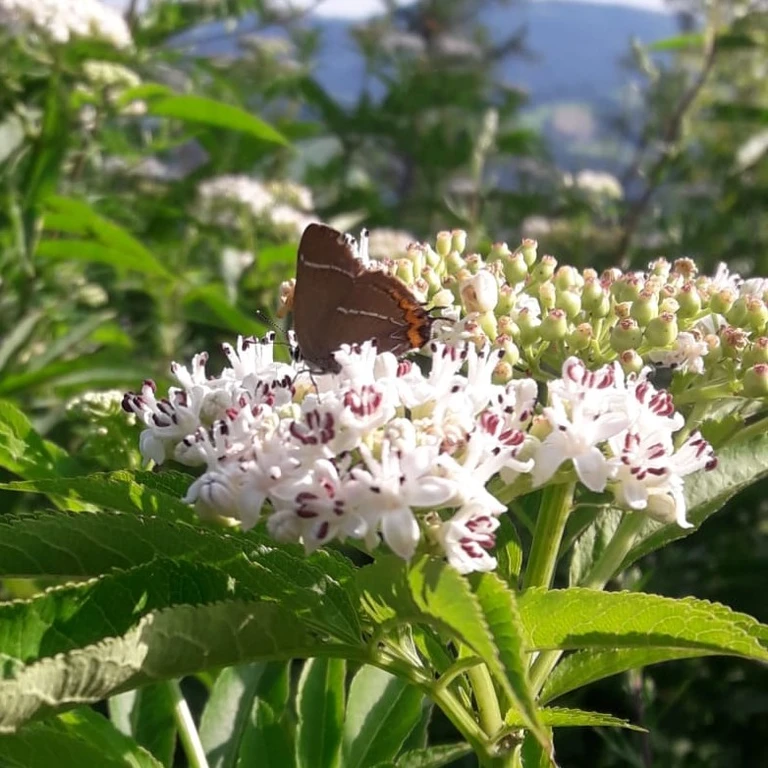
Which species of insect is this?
Satyrium w-album
